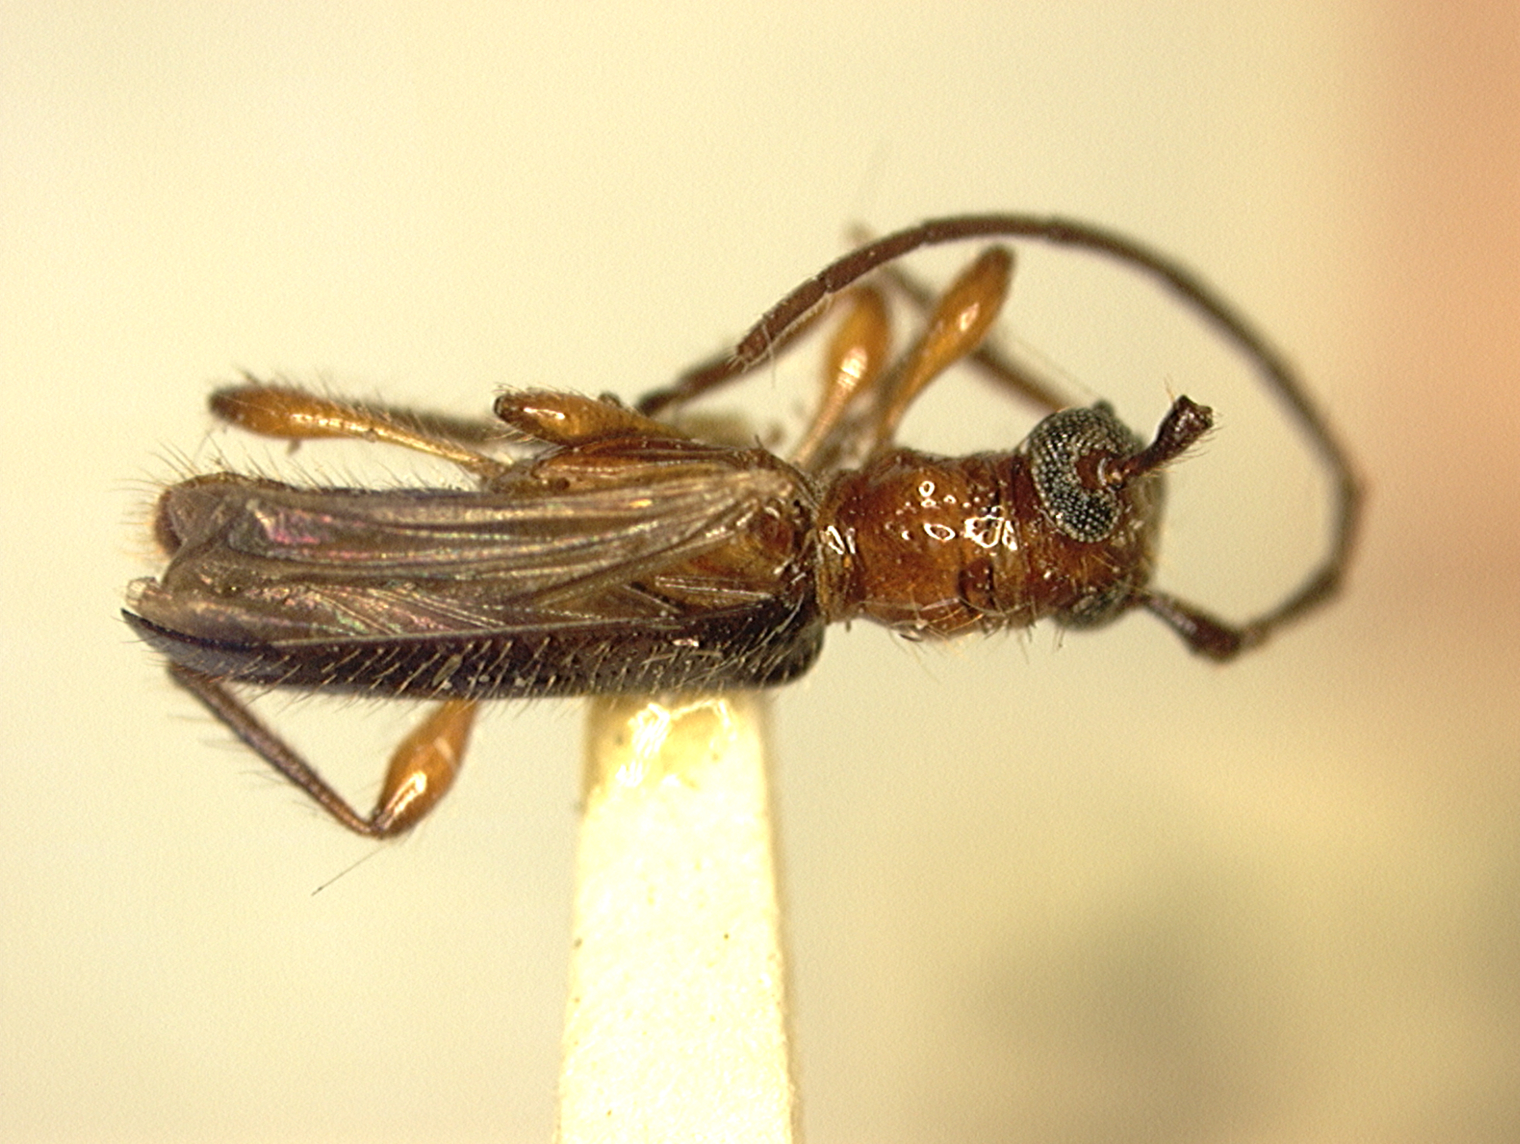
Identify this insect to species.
Obrium mozinnae
